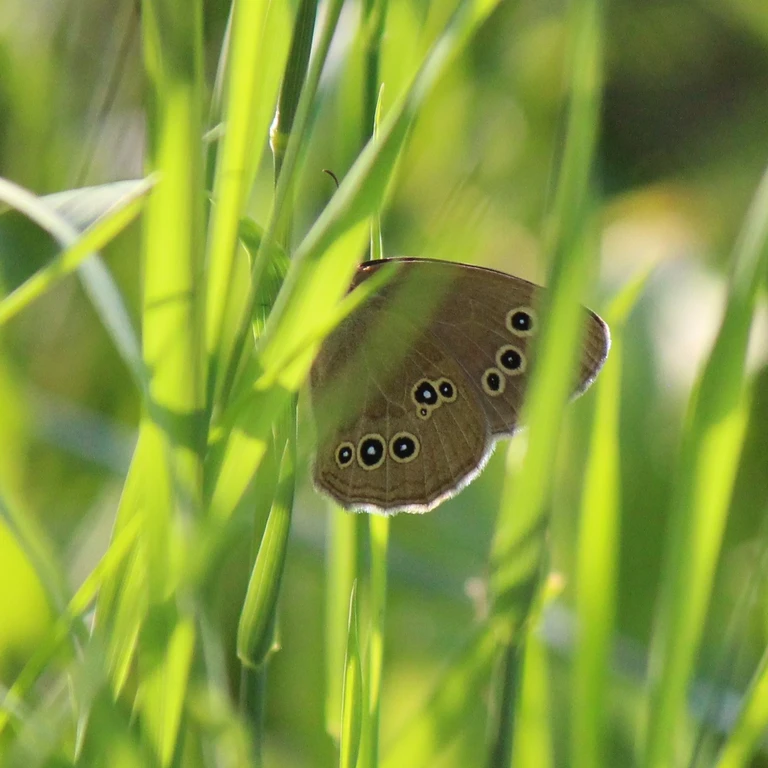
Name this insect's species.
Aphantopus hyperantus
